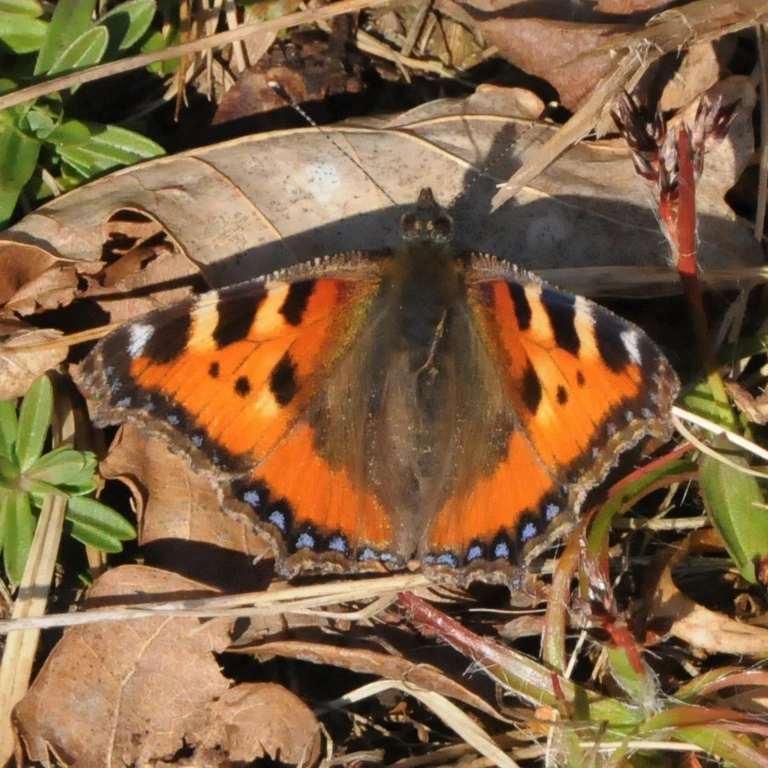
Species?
Aglais urticae
